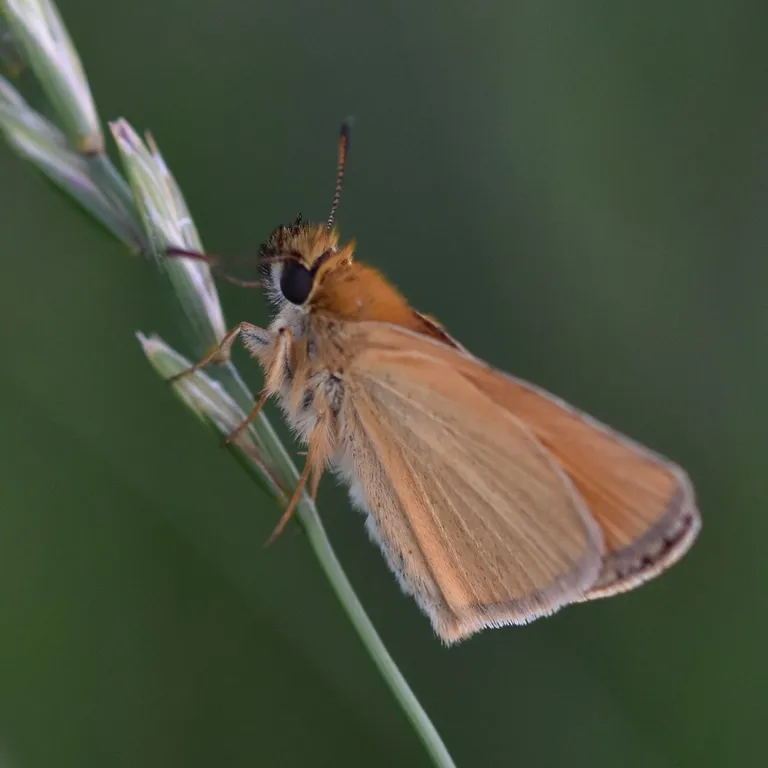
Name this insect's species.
Thymelicus lineola
